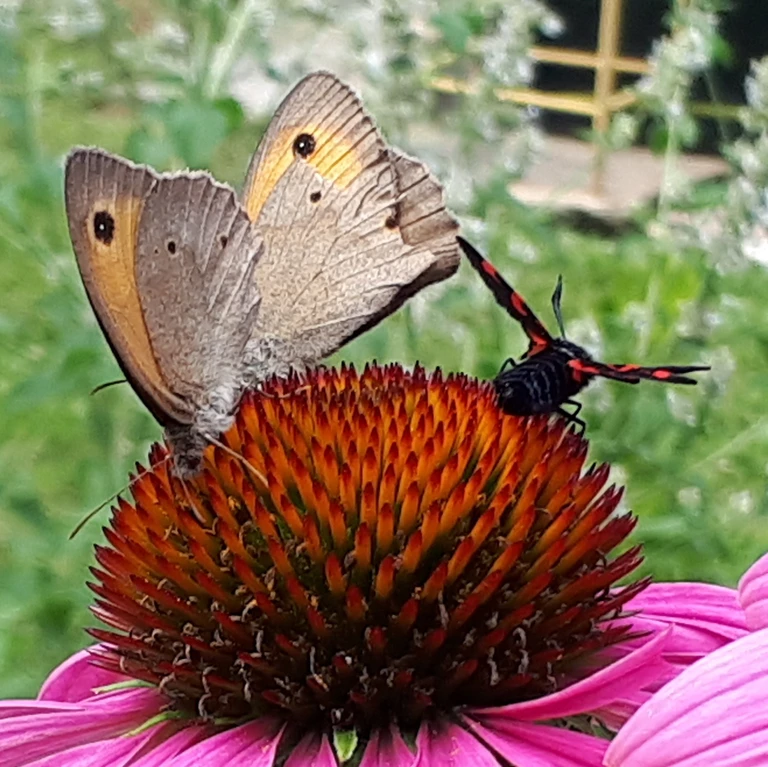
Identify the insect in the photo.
Maniola jurtina
